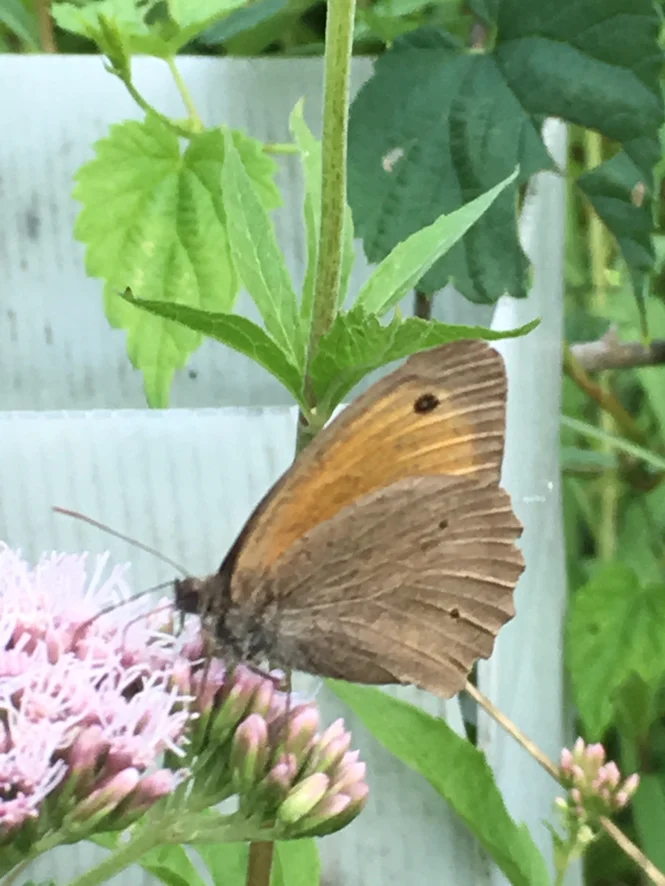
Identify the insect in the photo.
Maniola jurtina
